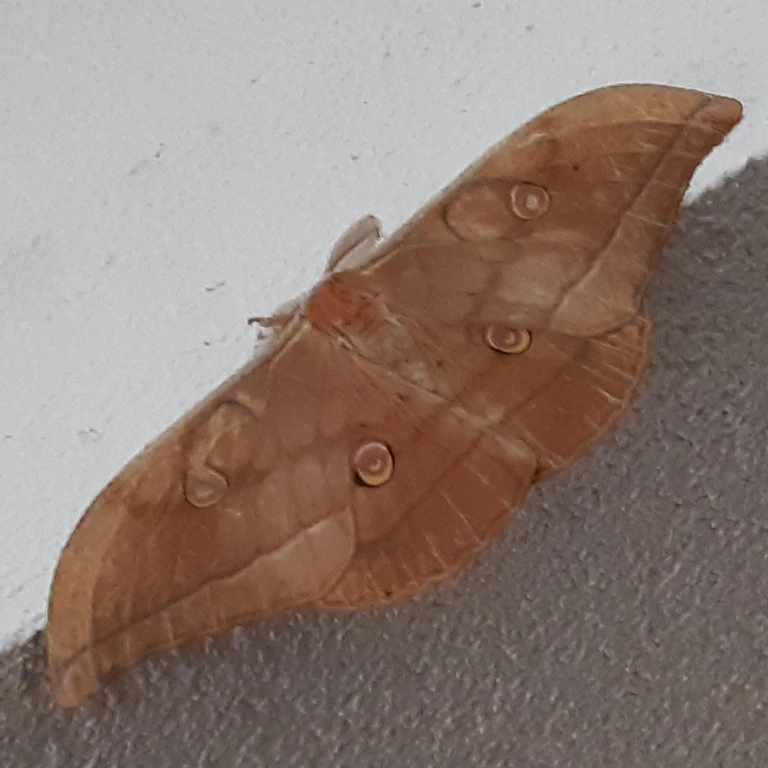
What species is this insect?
Antheraea yamamai
